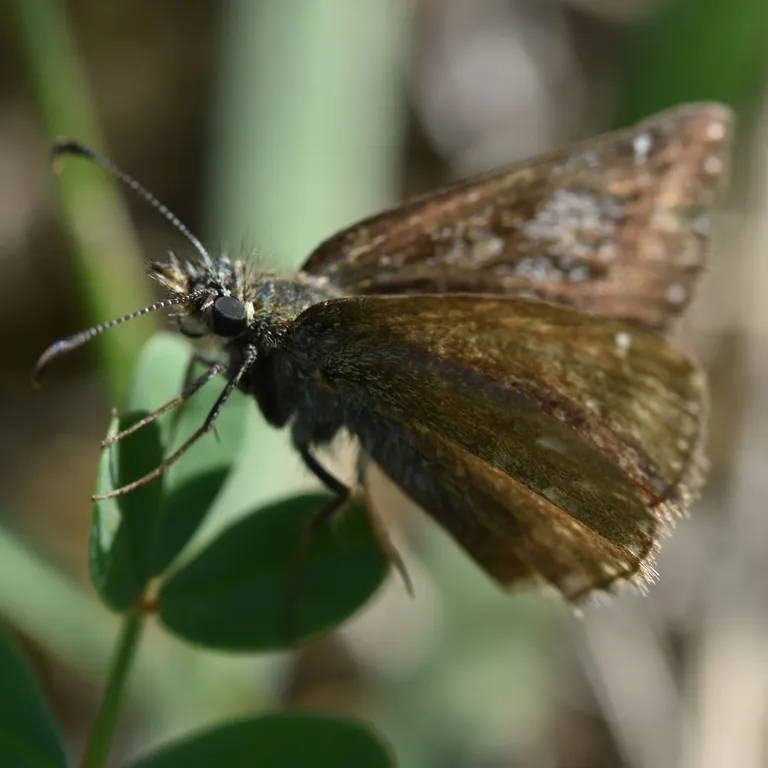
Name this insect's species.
Erynnis tages
